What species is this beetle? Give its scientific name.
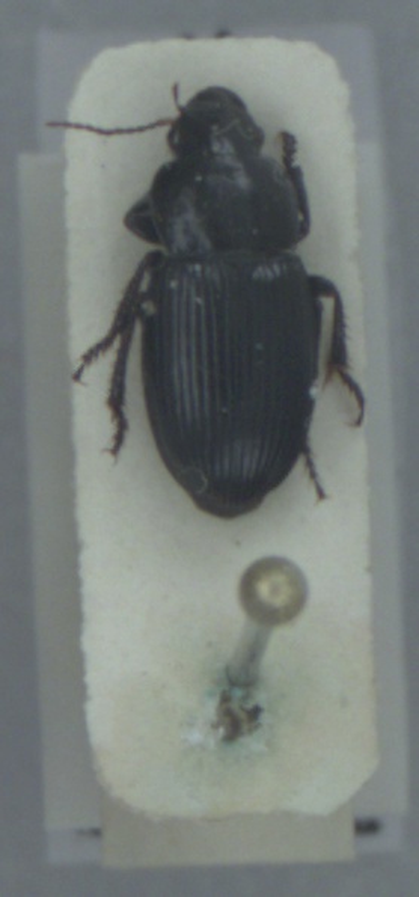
Harpalus neglectus
